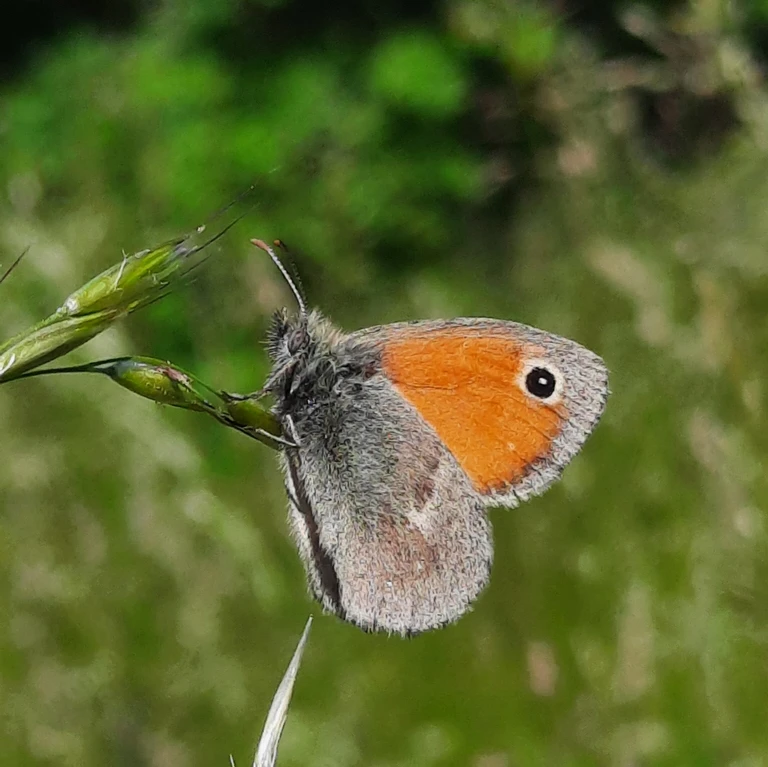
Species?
Coenonympha pamphilus
